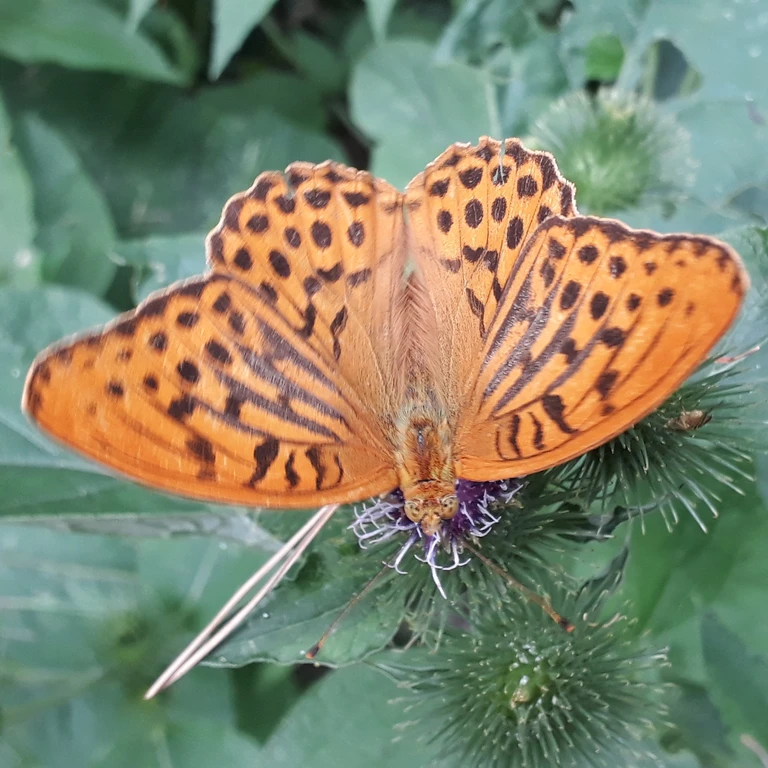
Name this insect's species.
Argynnis paphia
